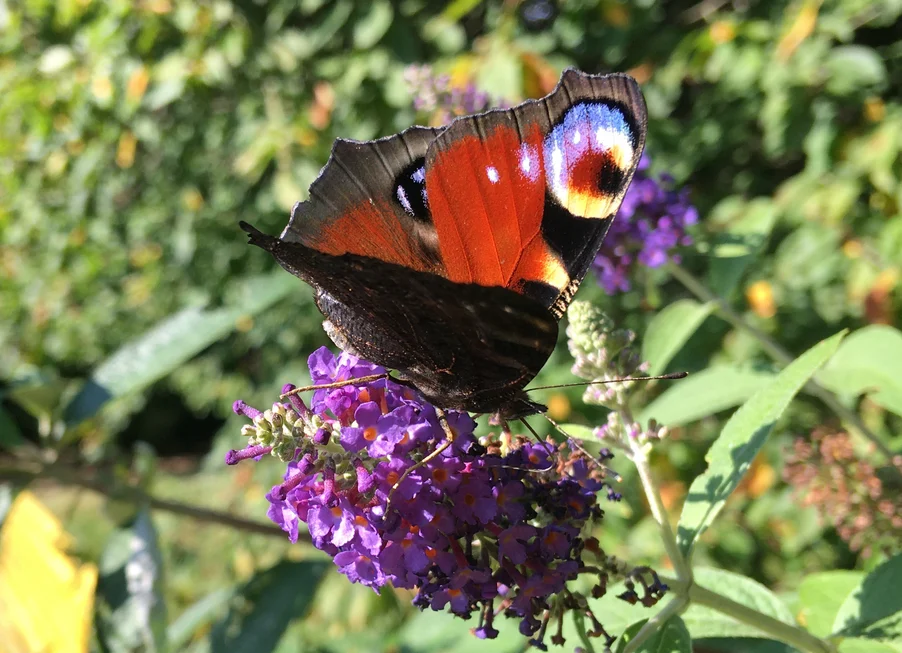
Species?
Aglais io
